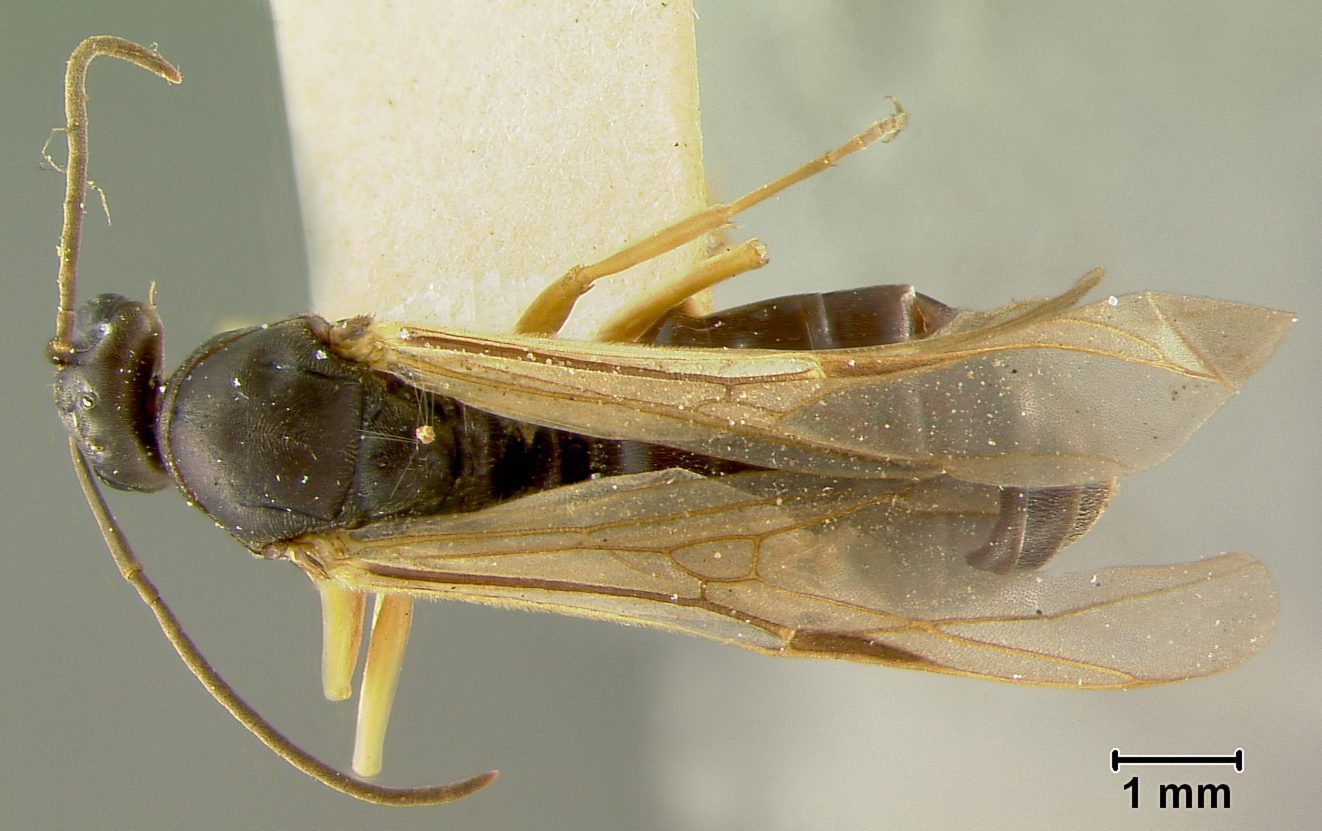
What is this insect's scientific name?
Formica subpolita
